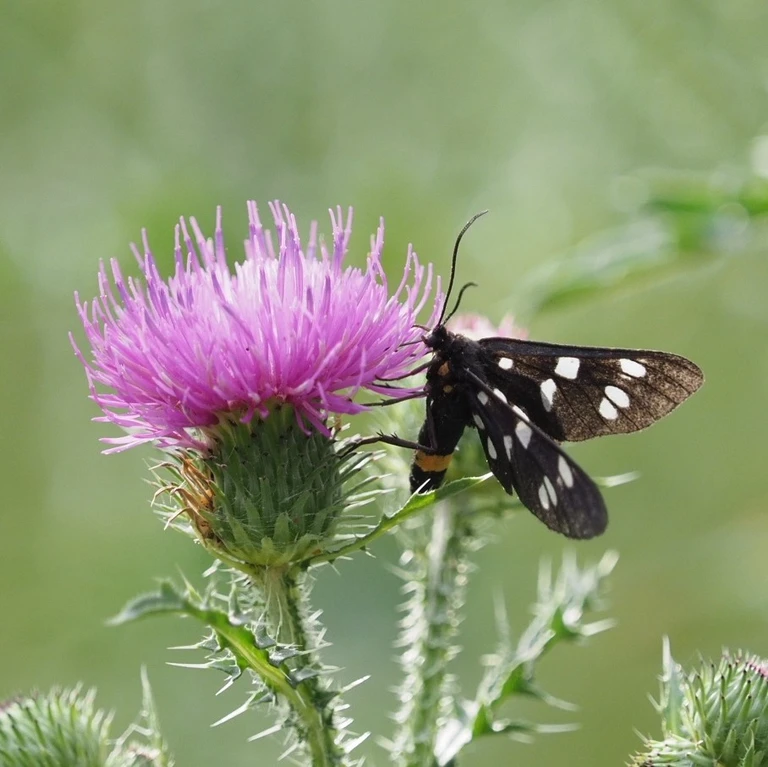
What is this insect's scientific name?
Amata phegea
